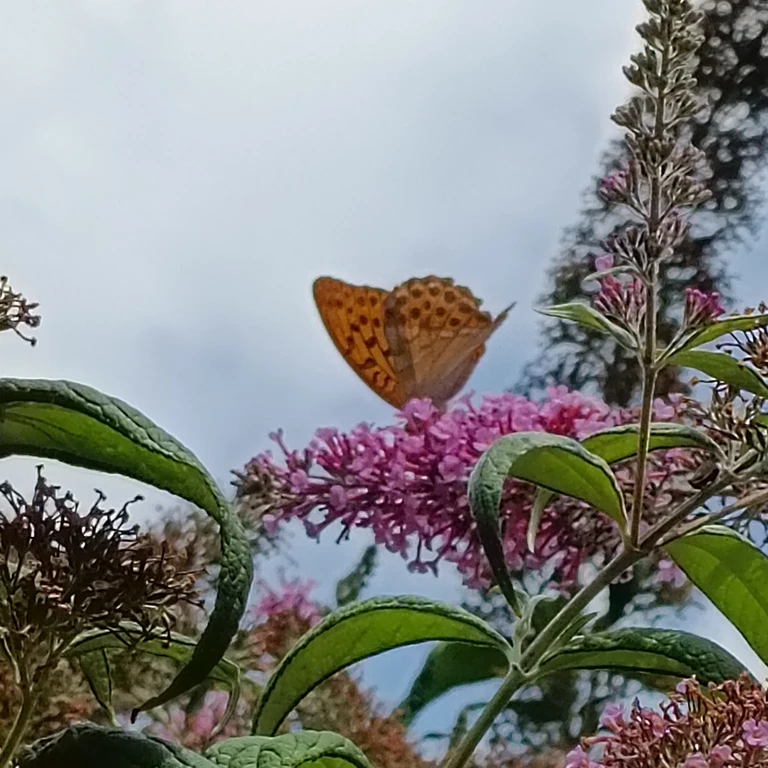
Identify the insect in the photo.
Argynnis paphia
